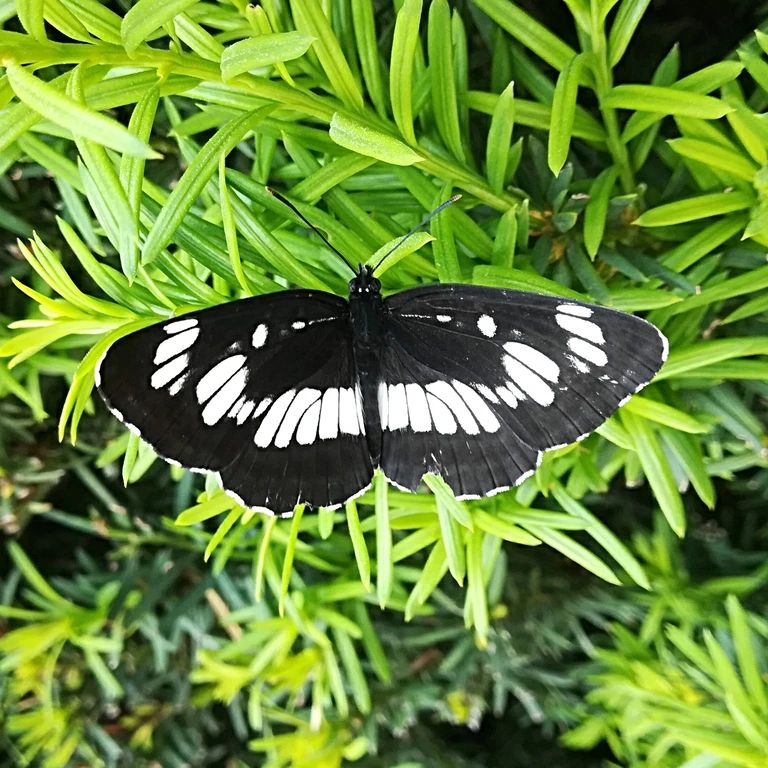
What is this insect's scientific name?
Neptis rivularis
